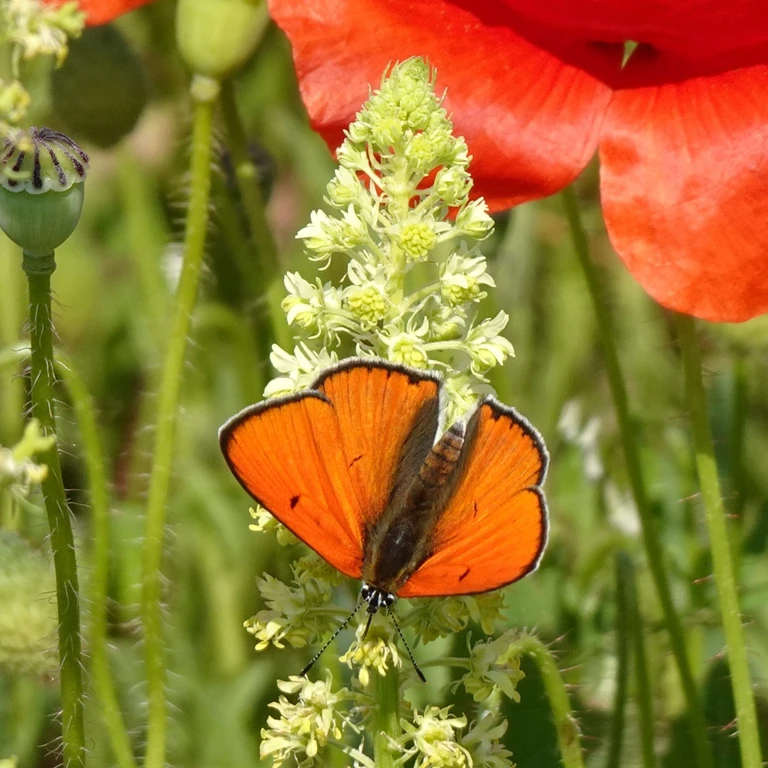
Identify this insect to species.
Lycaena dispar
